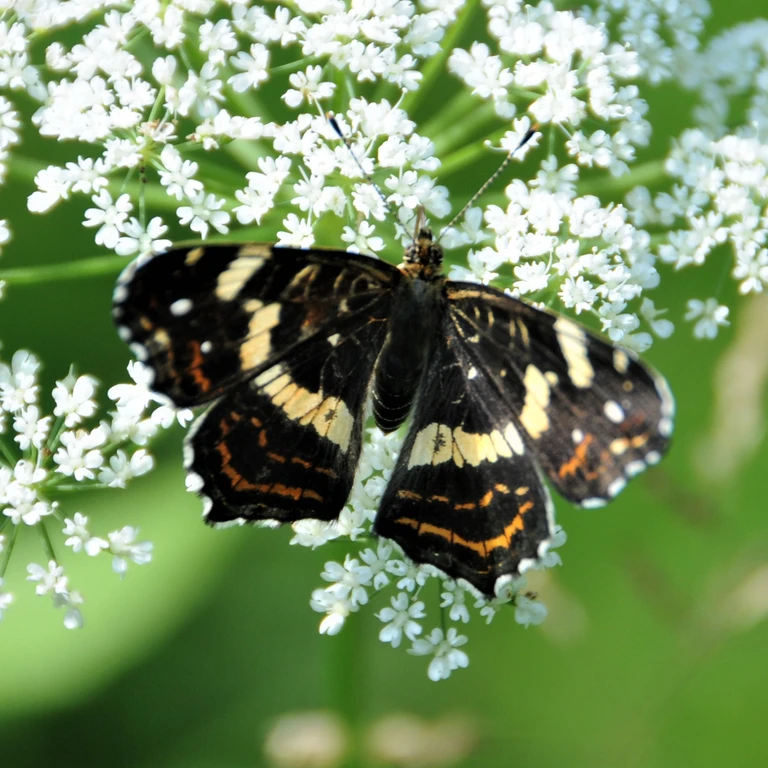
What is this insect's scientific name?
Araschnia levana
